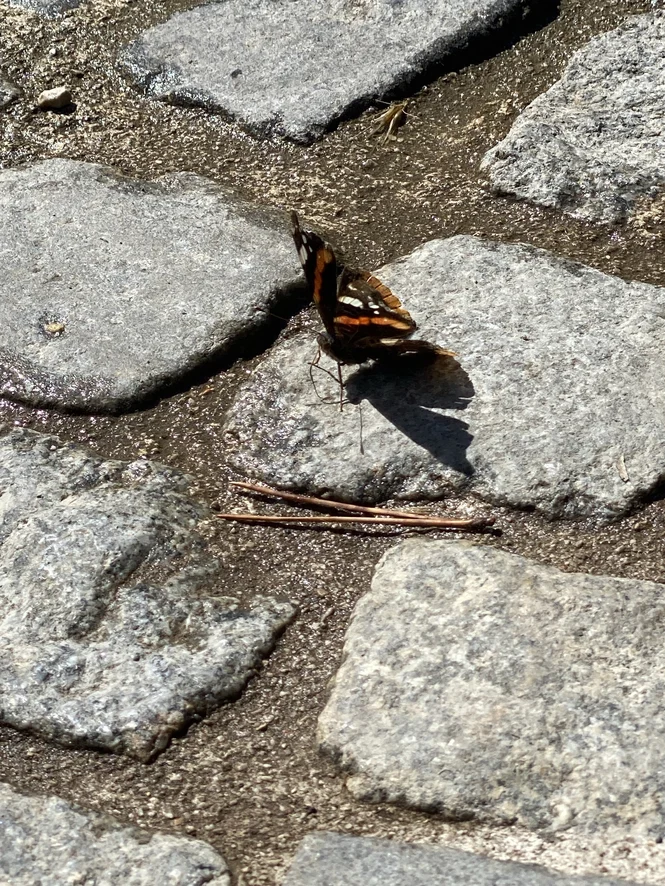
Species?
Vanessa atalanta
